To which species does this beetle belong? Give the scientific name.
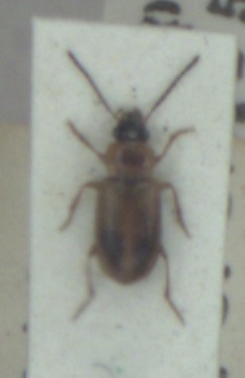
Acupalpus dorsalis
